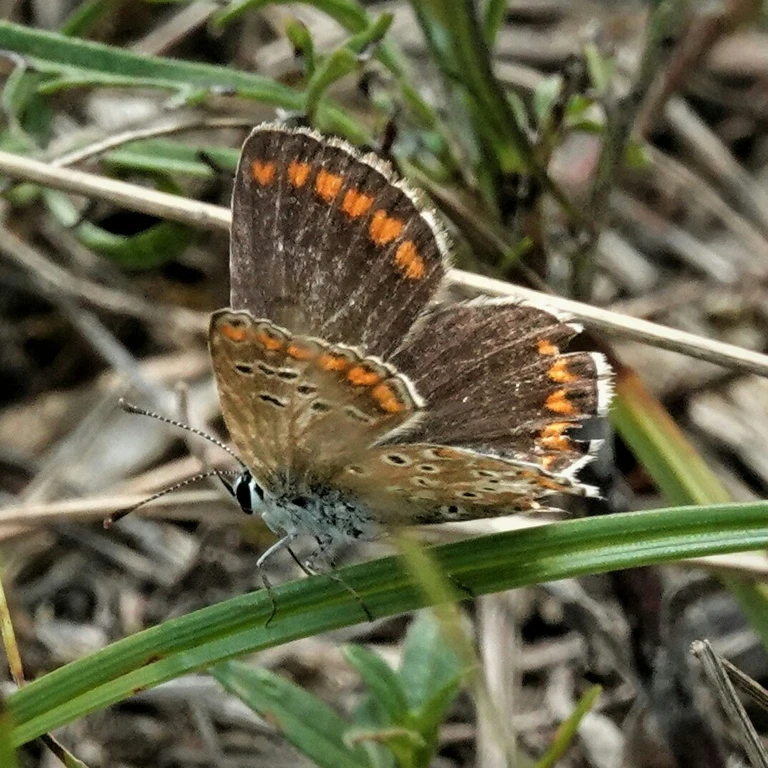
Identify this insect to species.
Aricia agestis/artaxerxes
